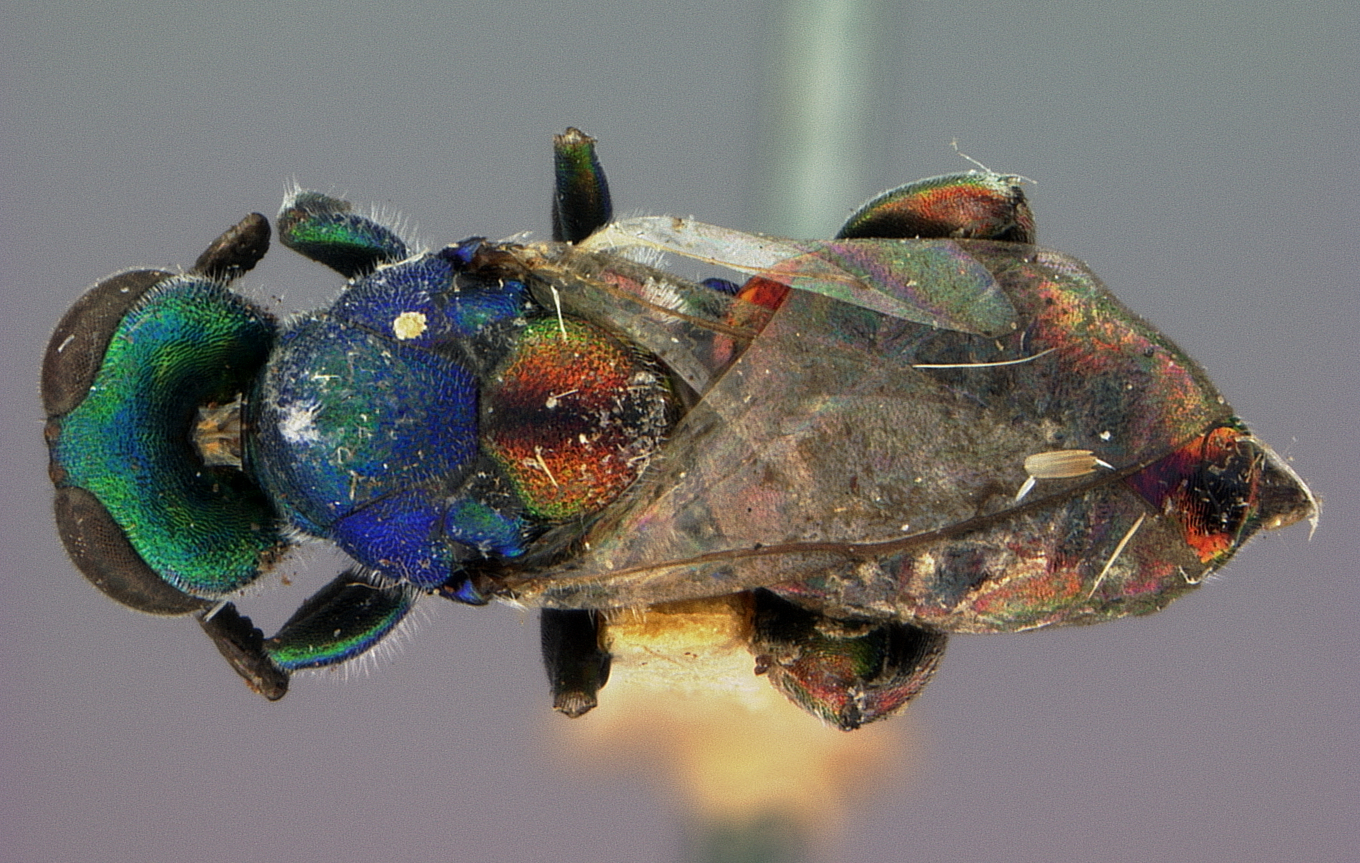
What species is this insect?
Euchrysia busckii
